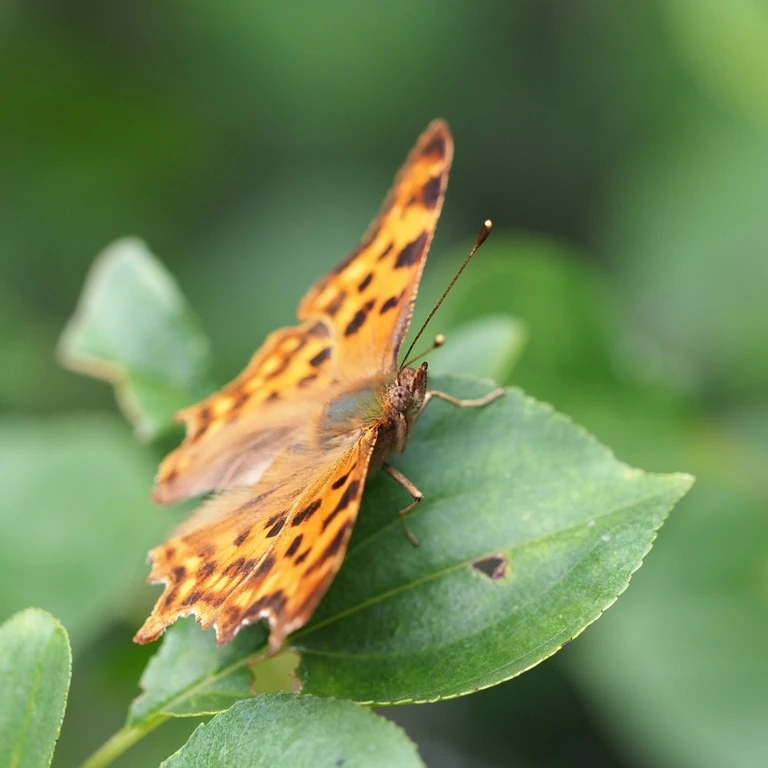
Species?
Polygonia c-album
